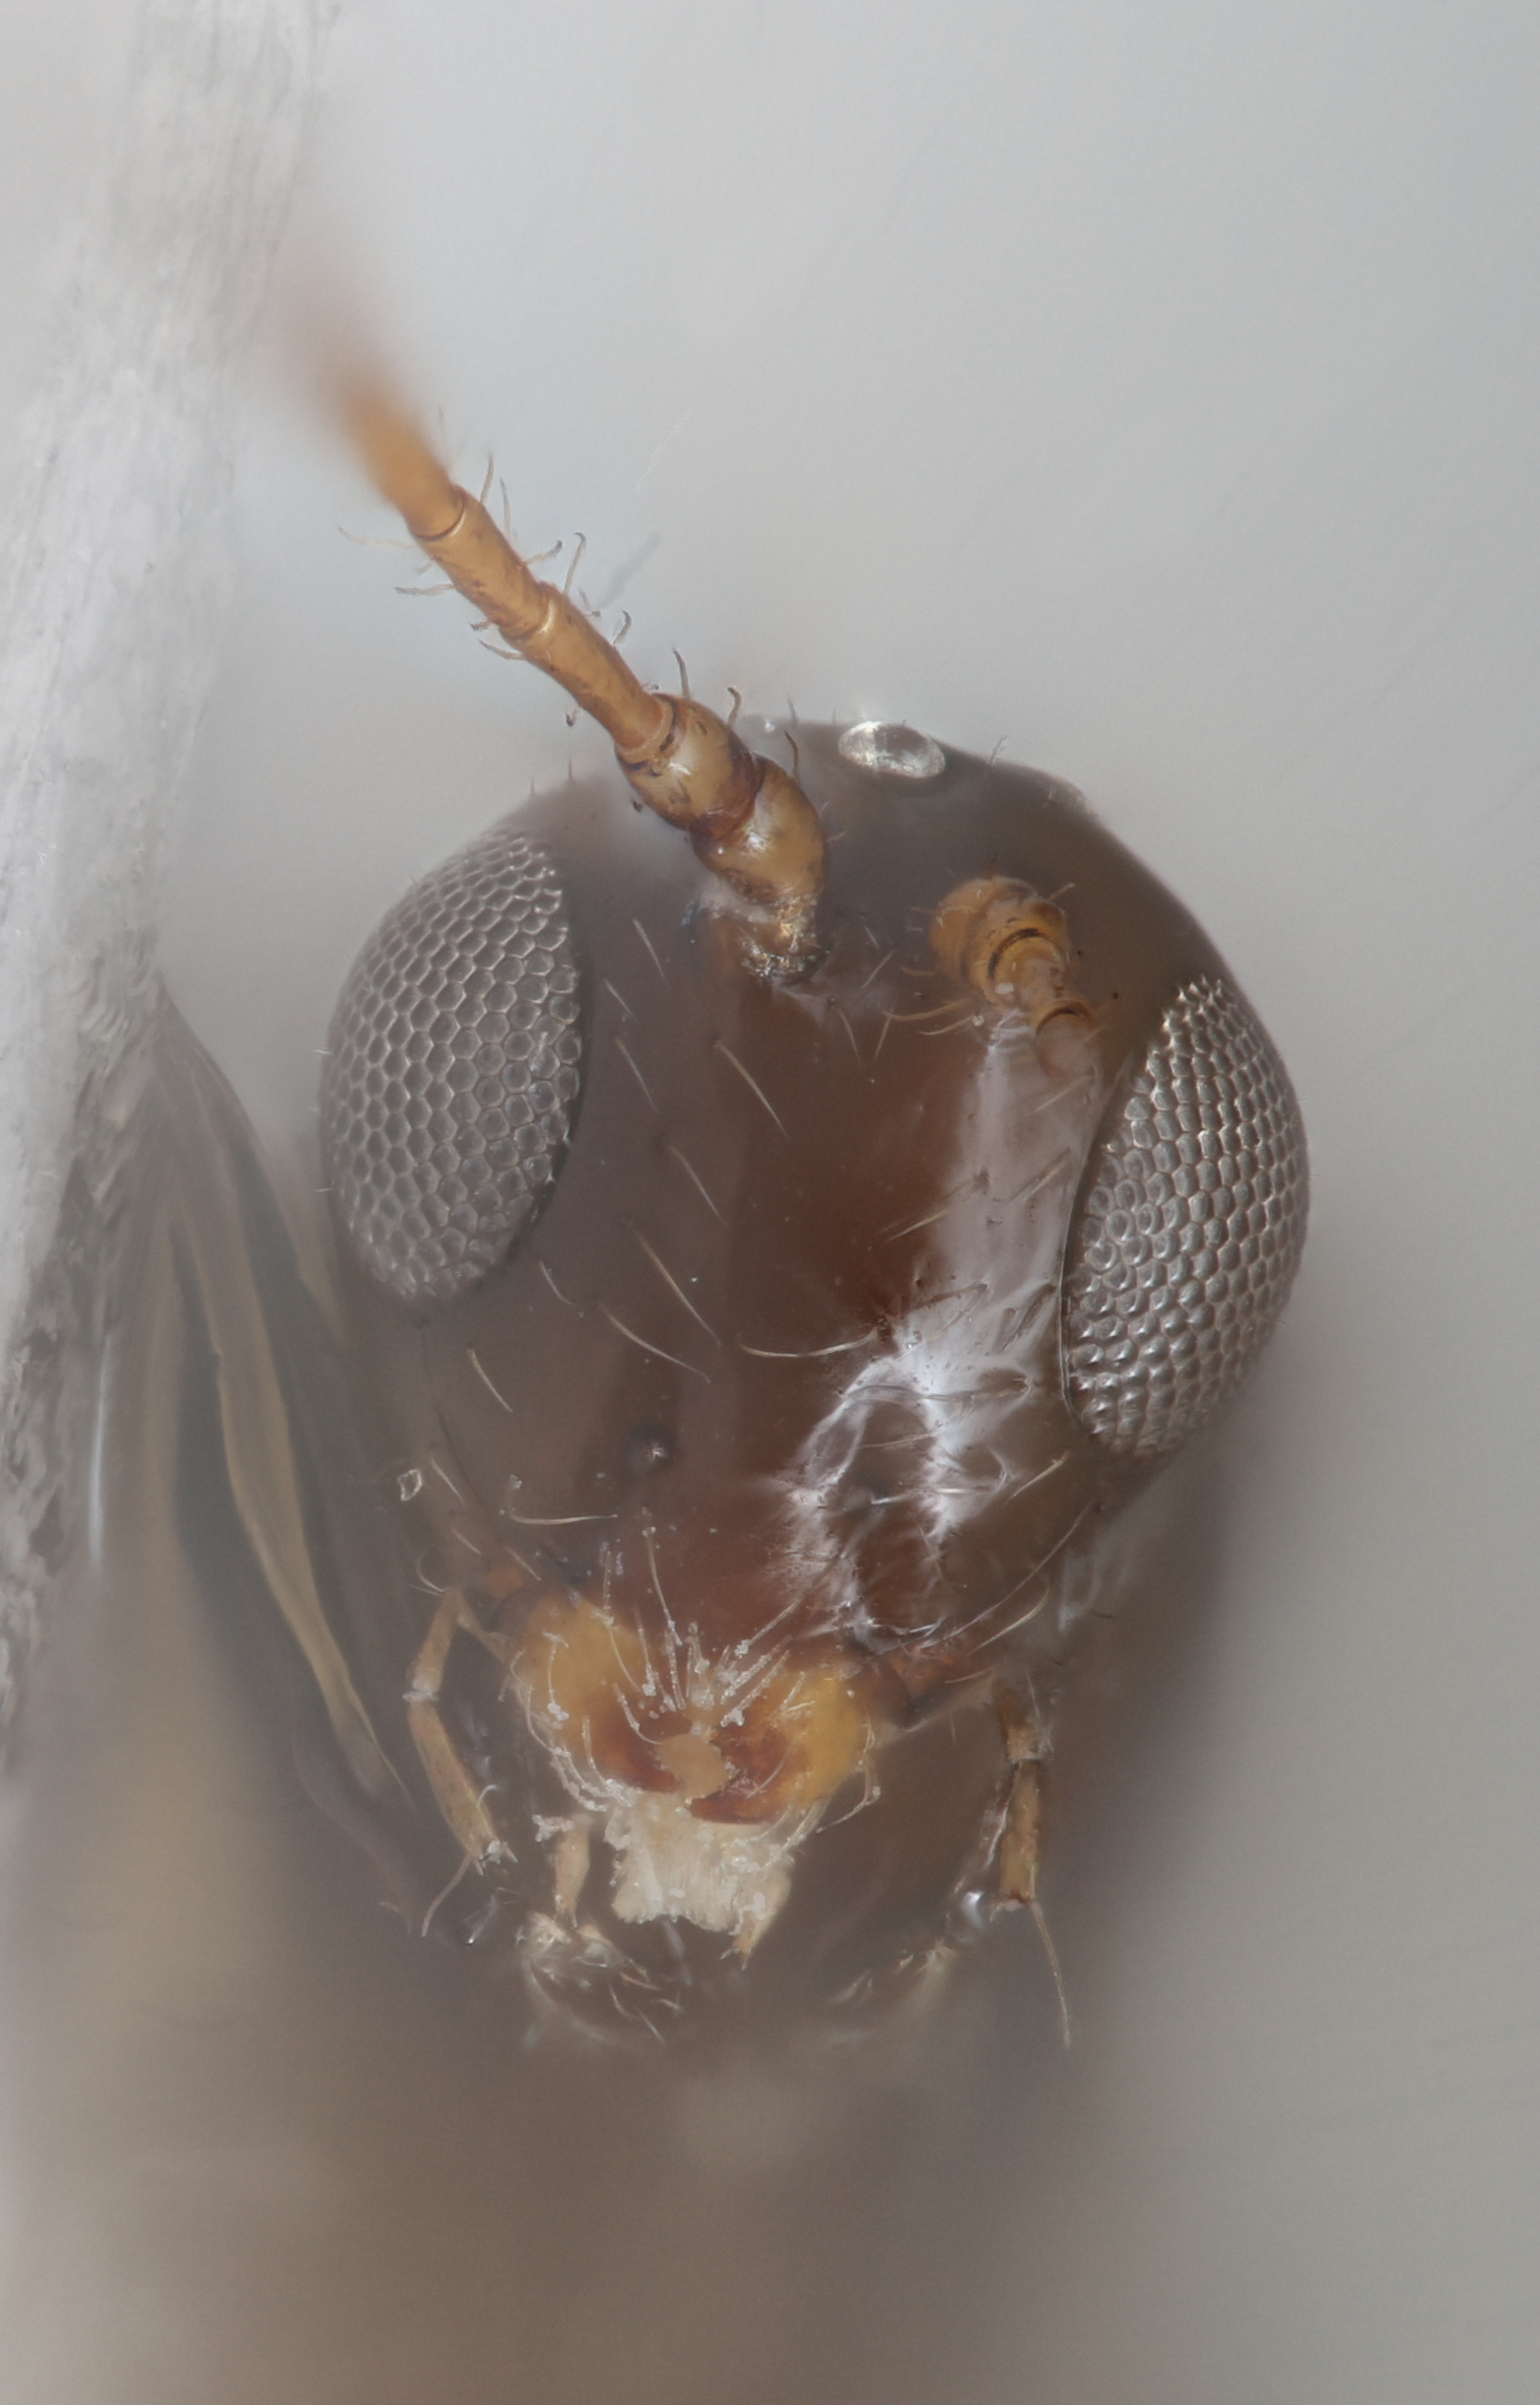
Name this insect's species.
Leptopilina leipsi
